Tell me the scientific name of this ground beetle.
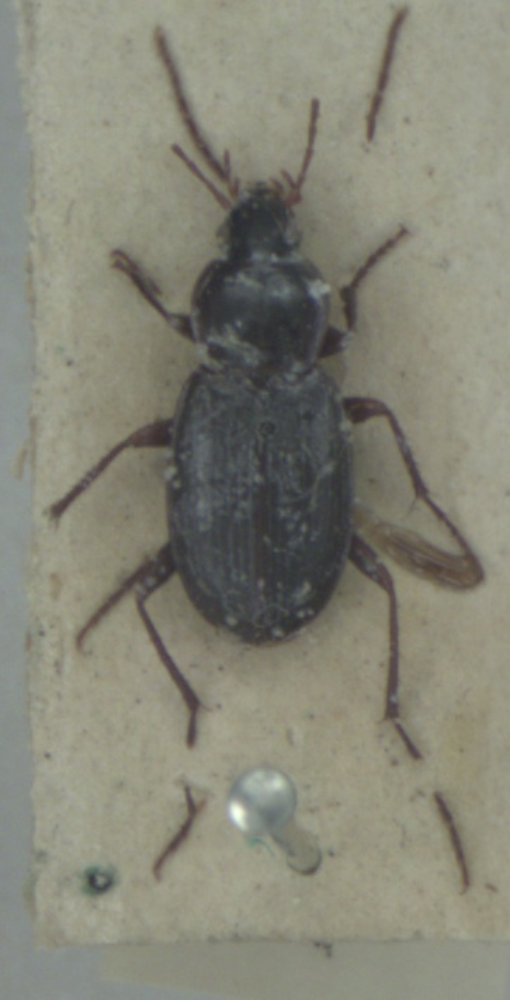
Calathus rotundicollis
